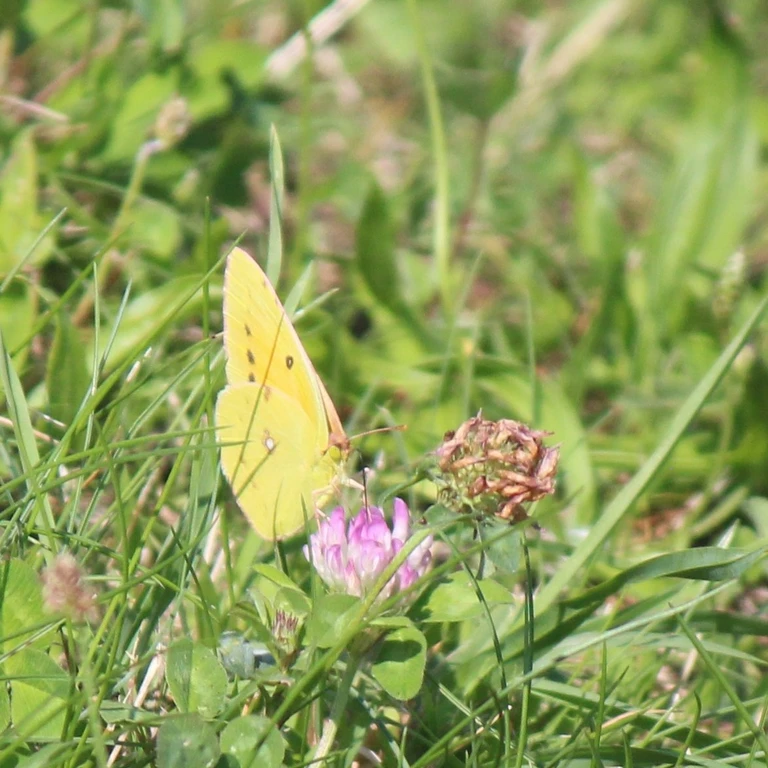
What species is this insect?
Colias croceus
